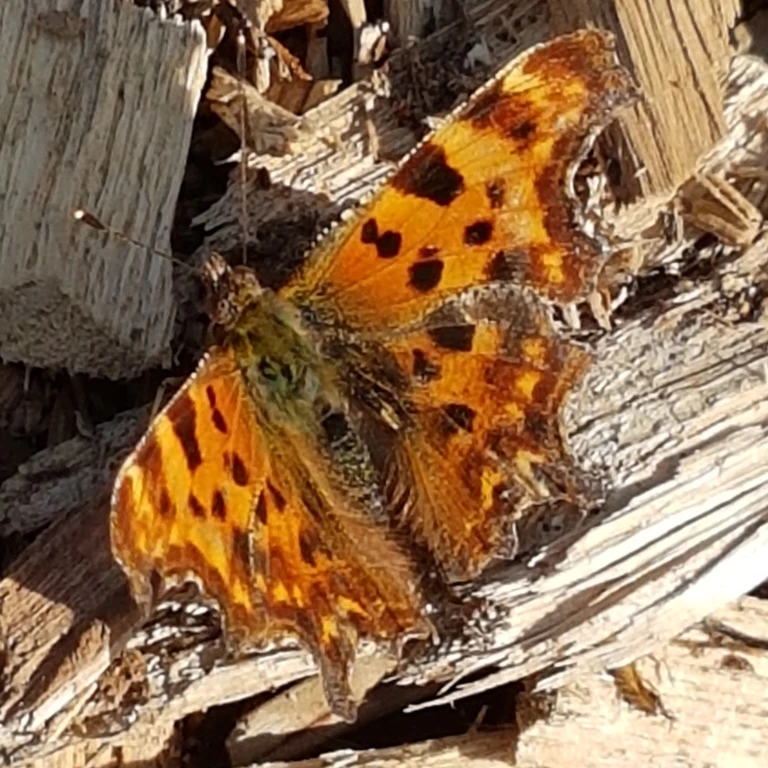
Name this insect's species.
Polygonia c-album
